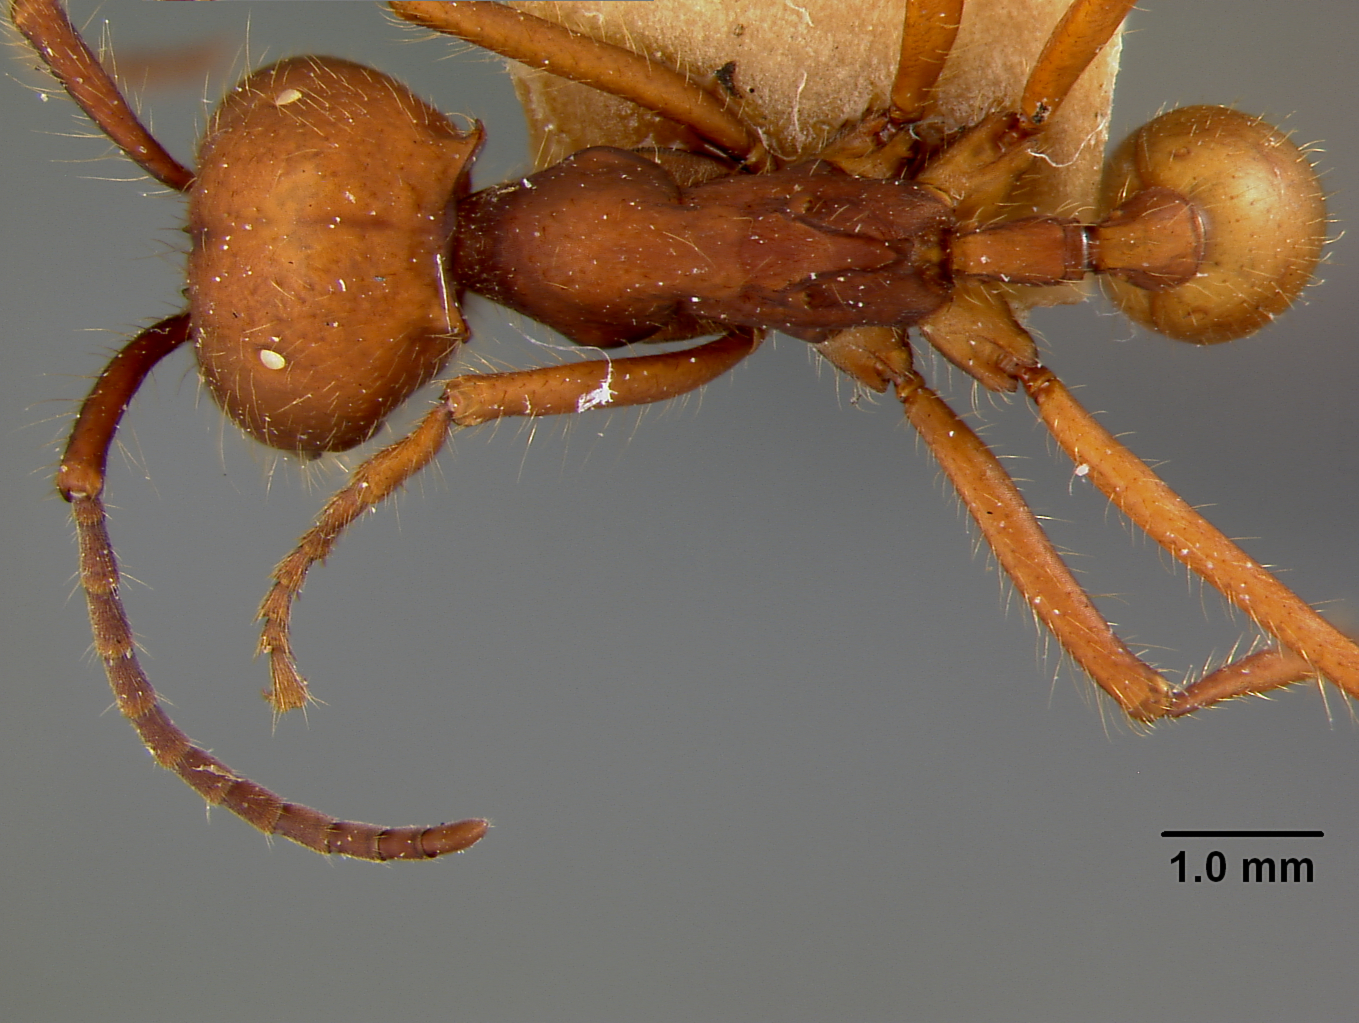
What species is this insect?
Eciton mexicanum
